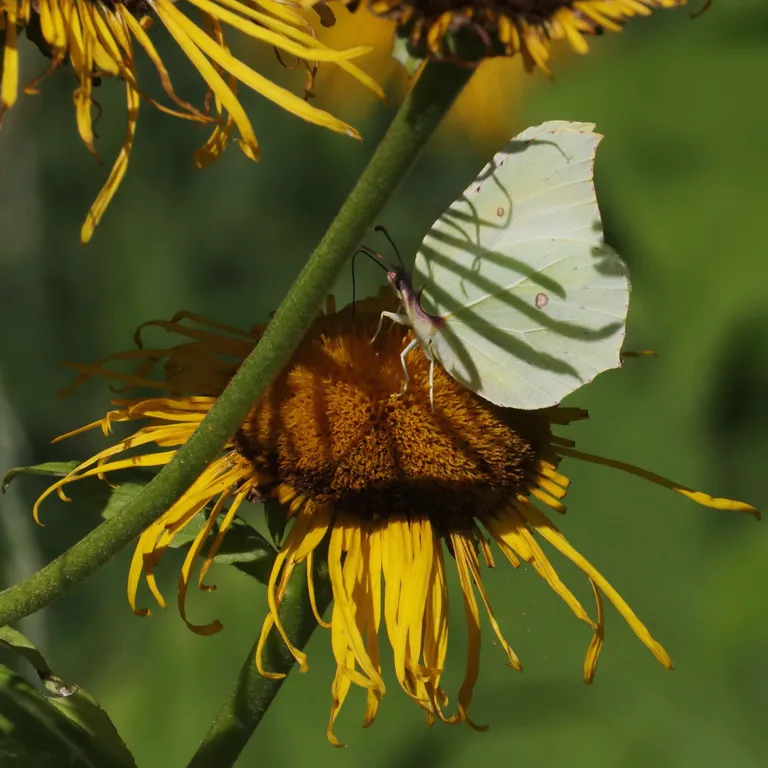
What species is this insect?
Gonepteryx rhamni
